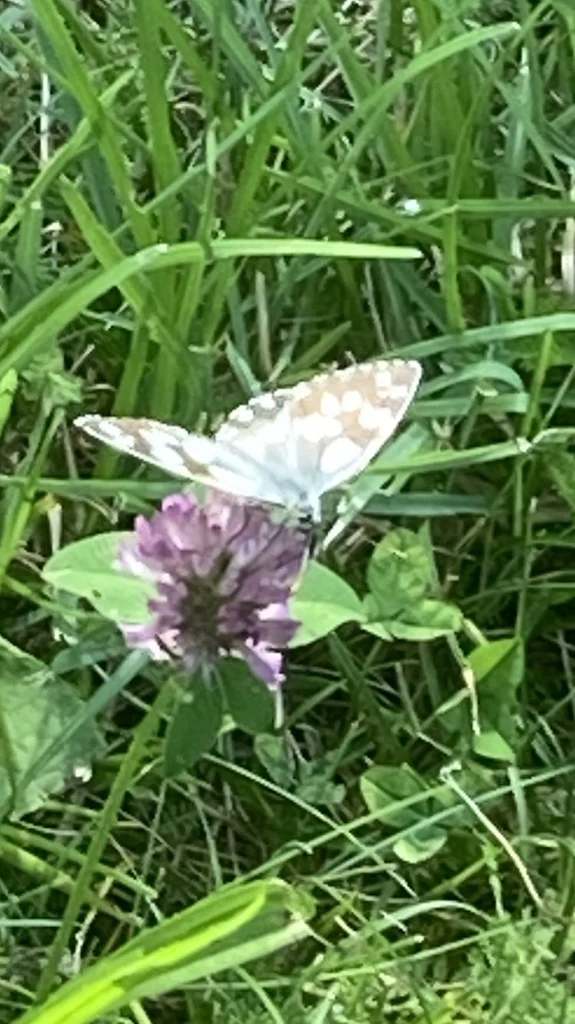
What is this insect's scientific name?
Melanargia galathea
